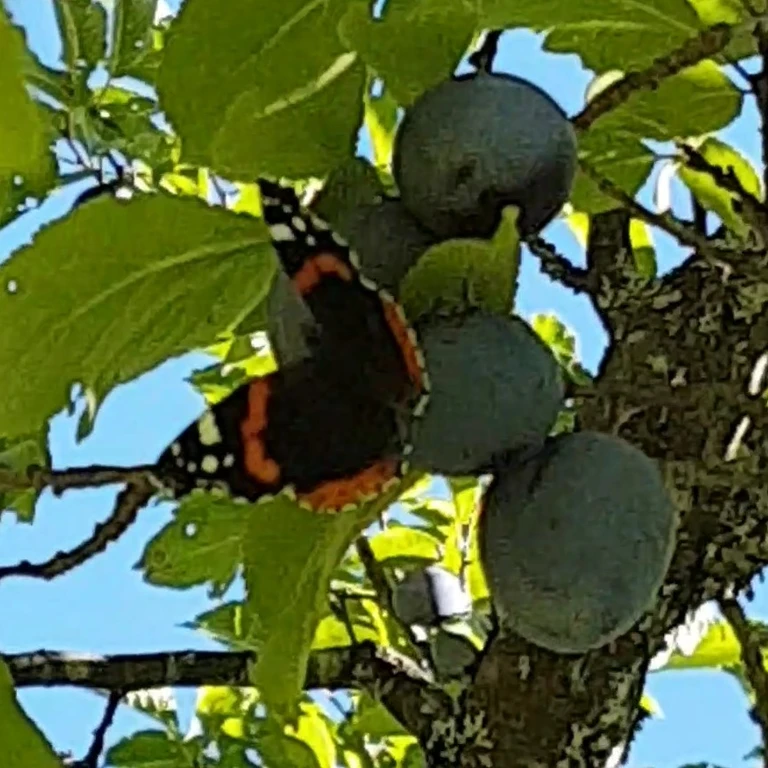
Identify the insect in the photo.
Vanessa atalanta
